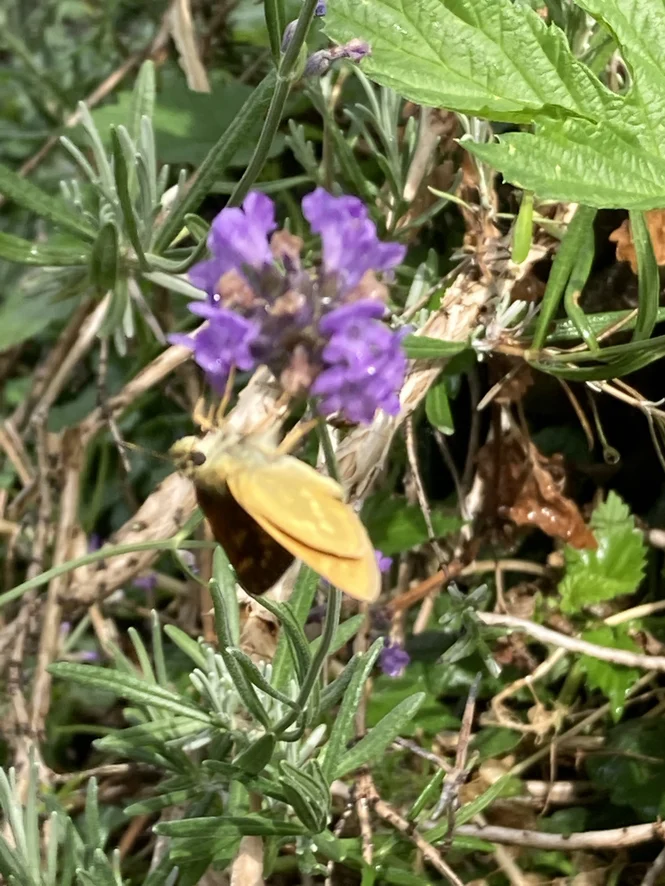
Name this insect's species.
Ochlodes sylvanus (also Ochlodes venata)
